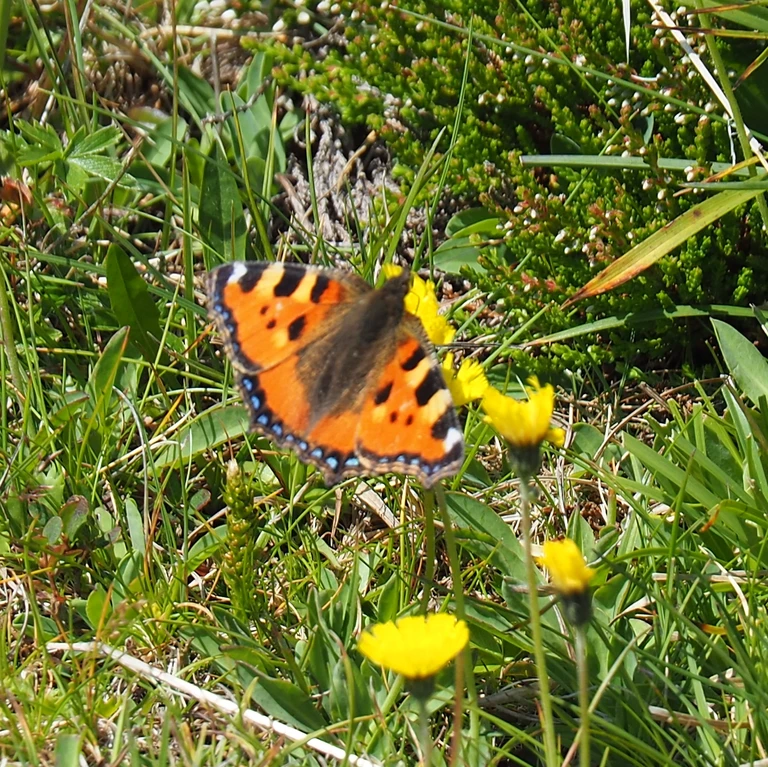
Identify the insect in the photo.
Aglais urticae
